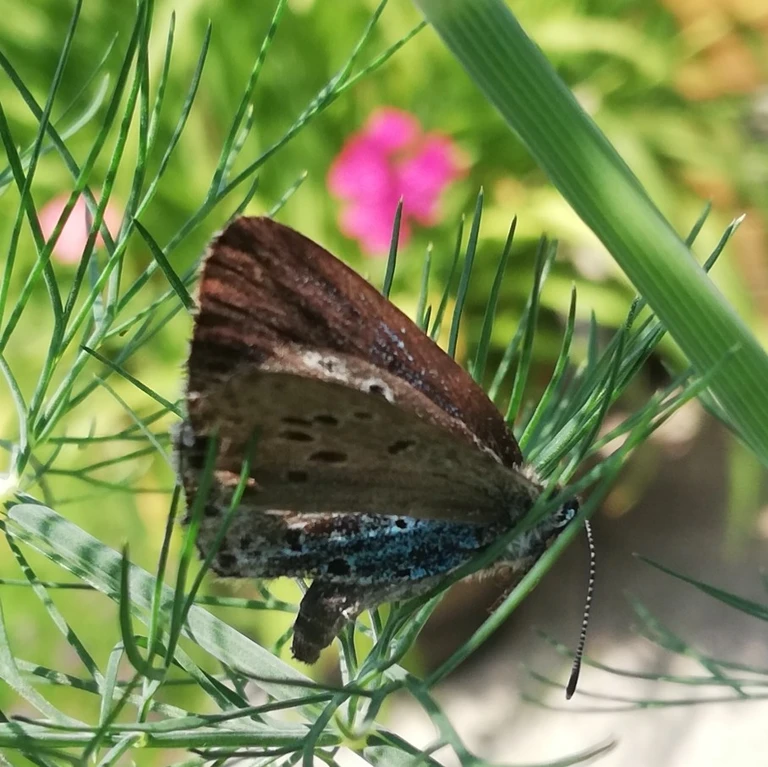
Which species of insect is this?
Phengaris arion (also Maculinea arion)
